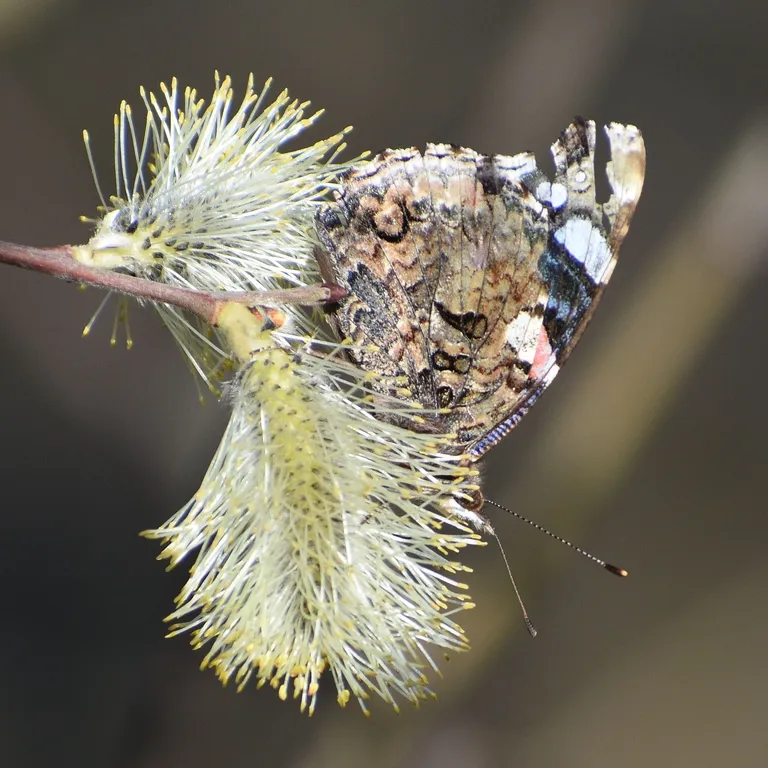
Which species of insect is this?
Vanessa atalanta
